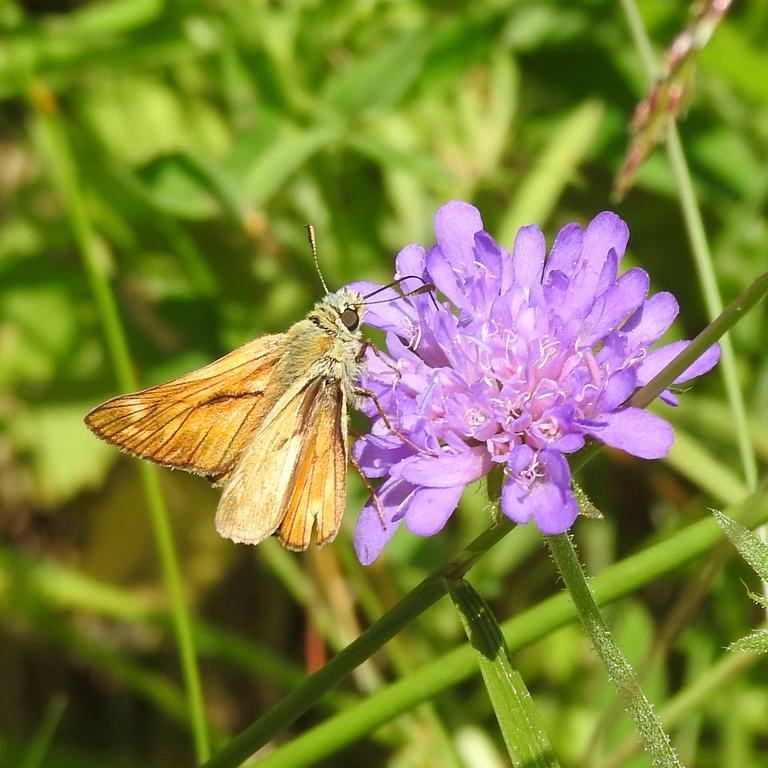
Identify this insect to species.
Ochlodes sylvanus (also Ochlodes venata)
